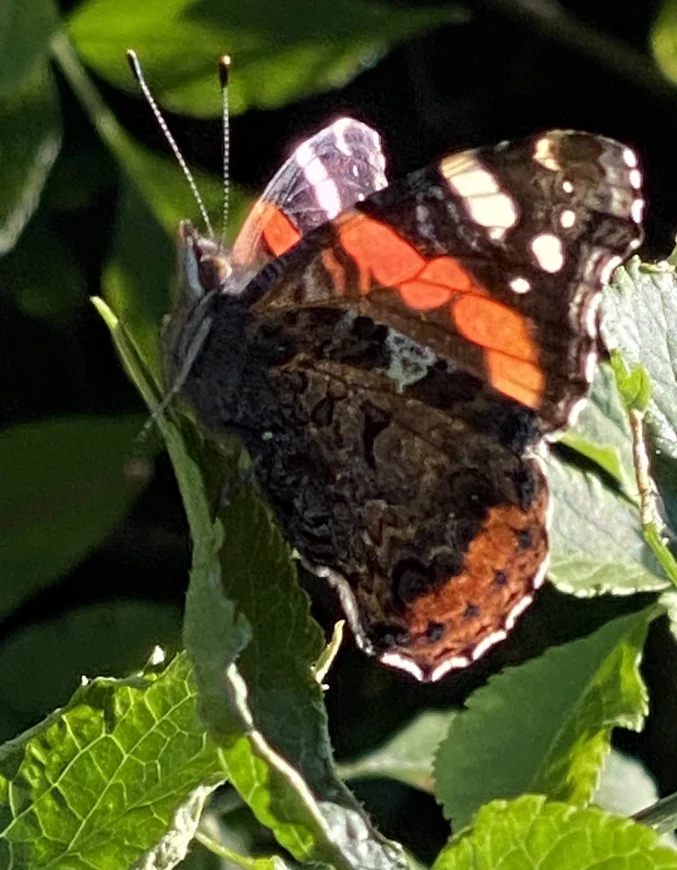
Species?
Vanessa atalanta
